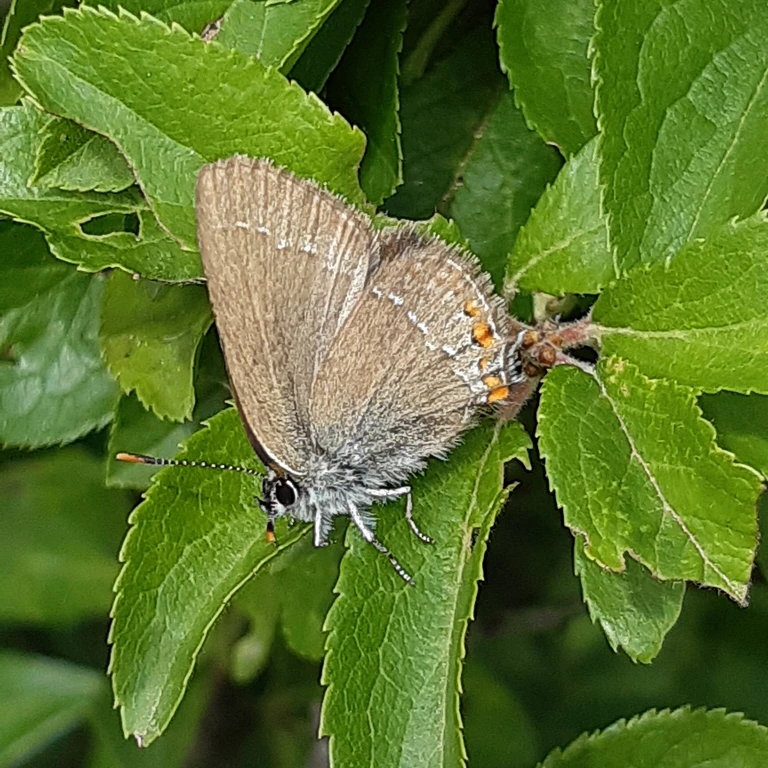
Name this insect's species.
Satyrium acaciae (also Strymon acaciae)
